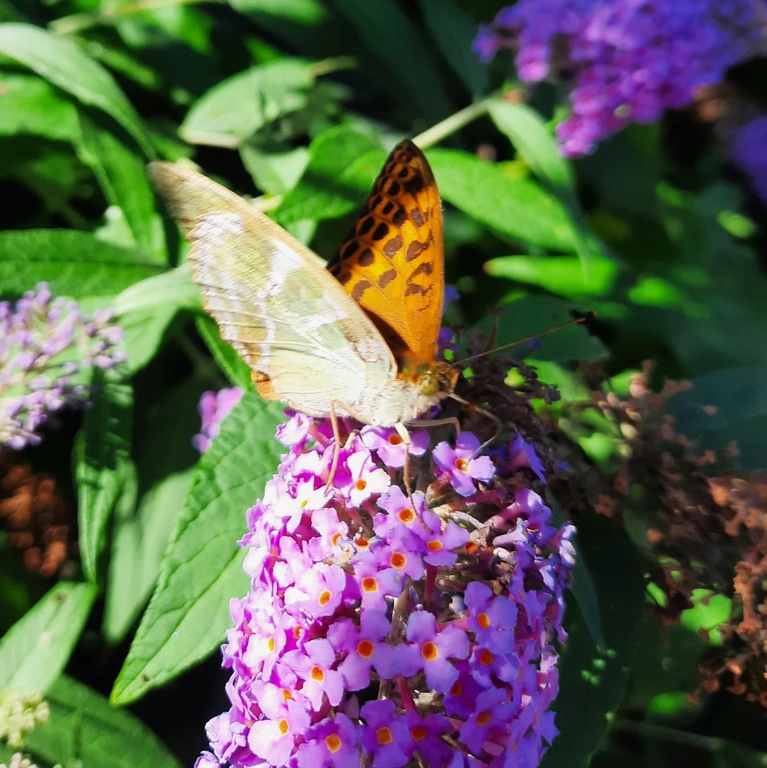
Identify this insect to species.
Argynnis paphia
